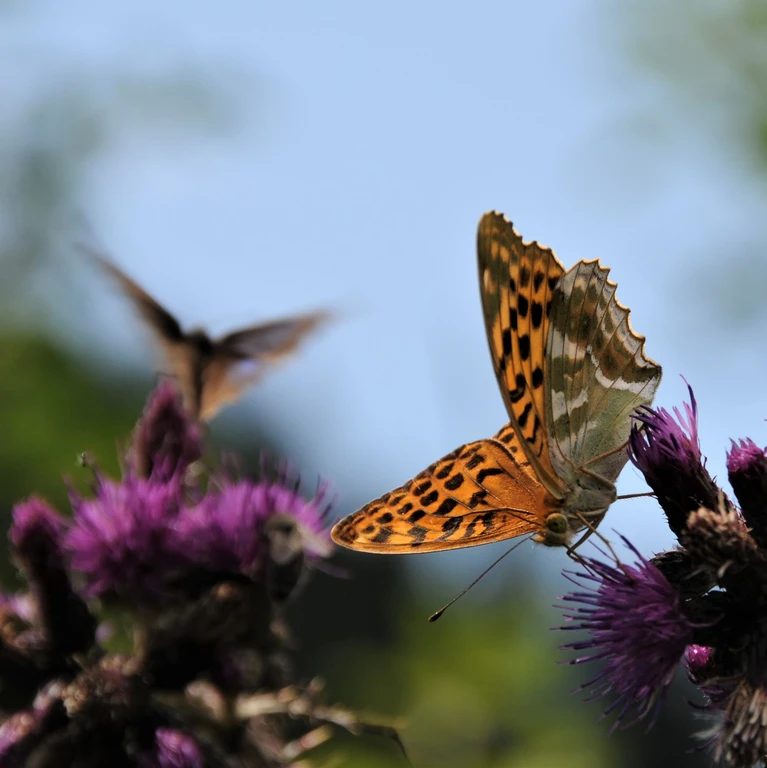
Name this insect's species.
Argynnis paphia
